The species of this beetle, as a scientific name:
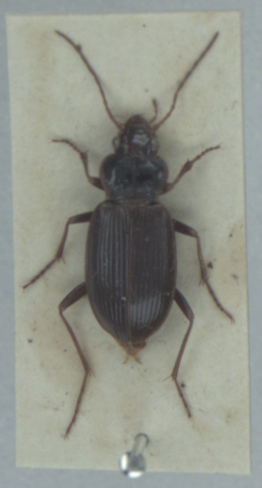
Nebria brevicollis
